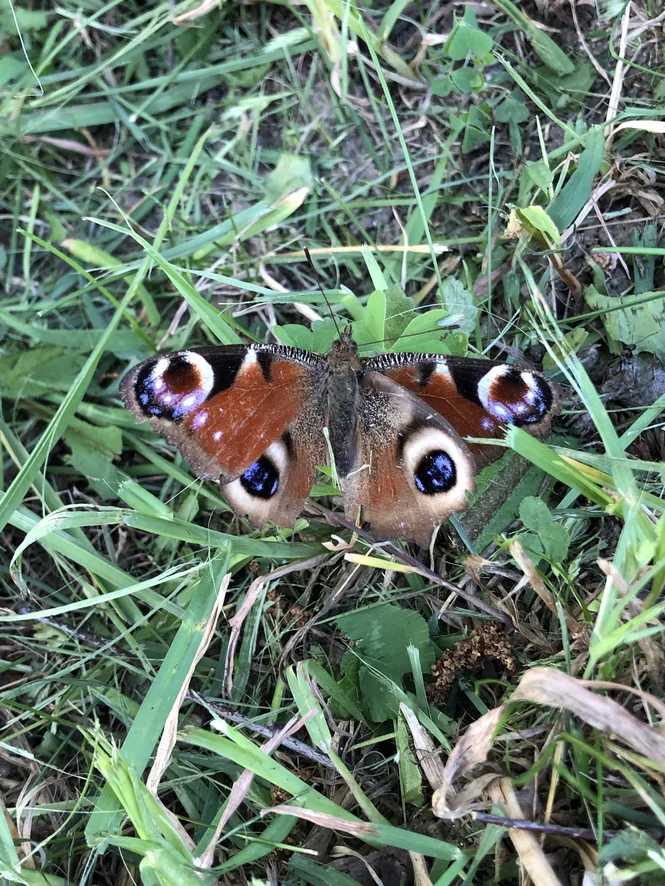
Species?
Aglais io
